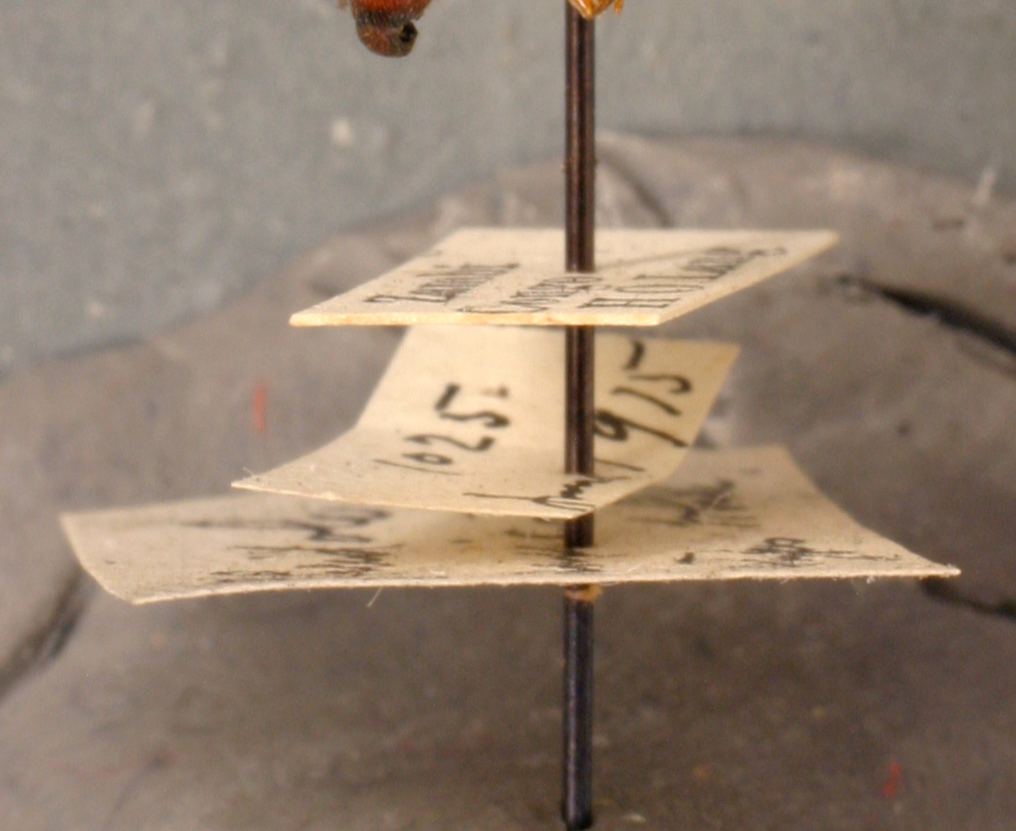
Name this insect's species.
Pheidole saxicola
